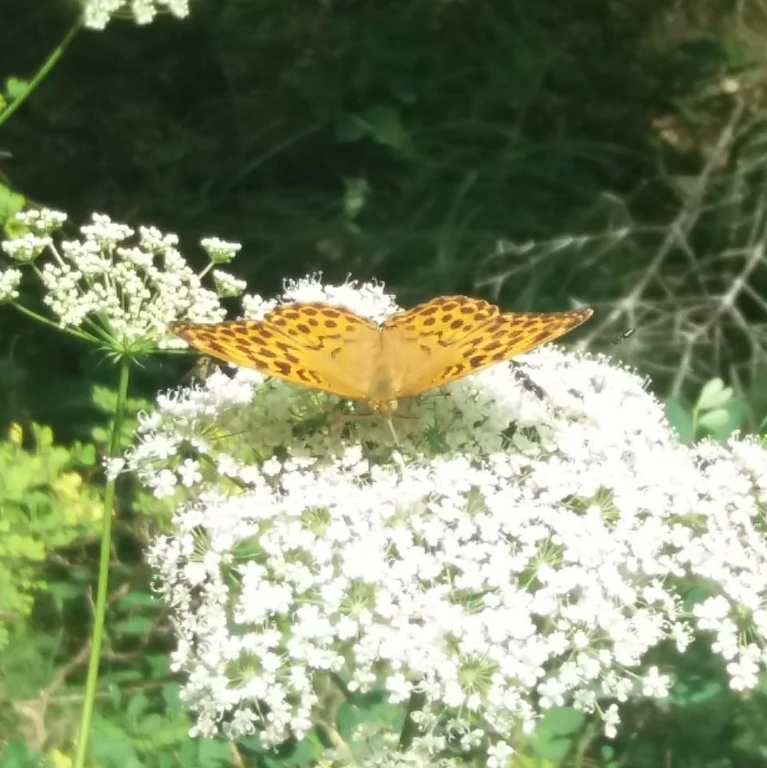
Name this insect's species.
Argynnis paphia
